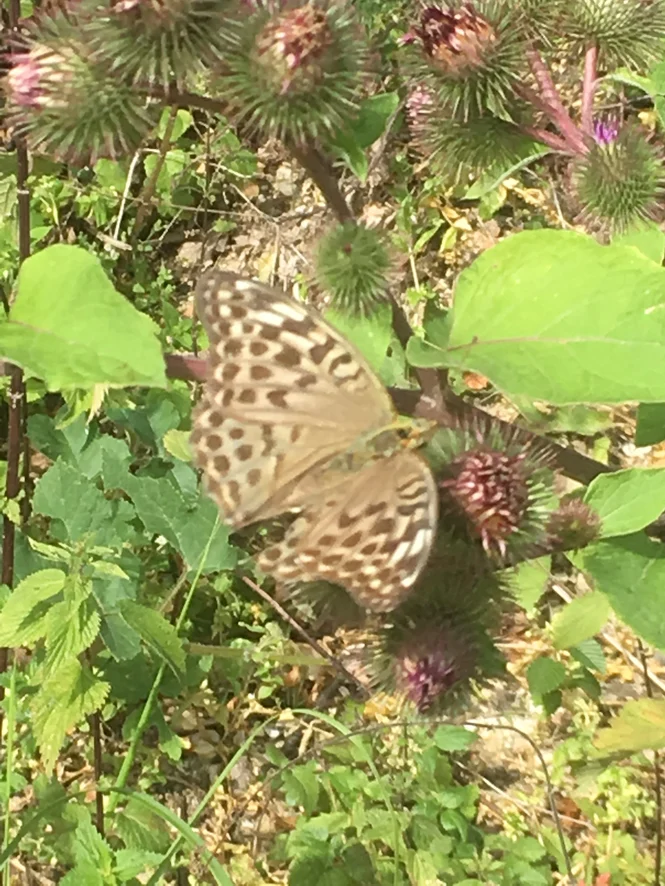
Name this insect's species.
Argynnis paphia
